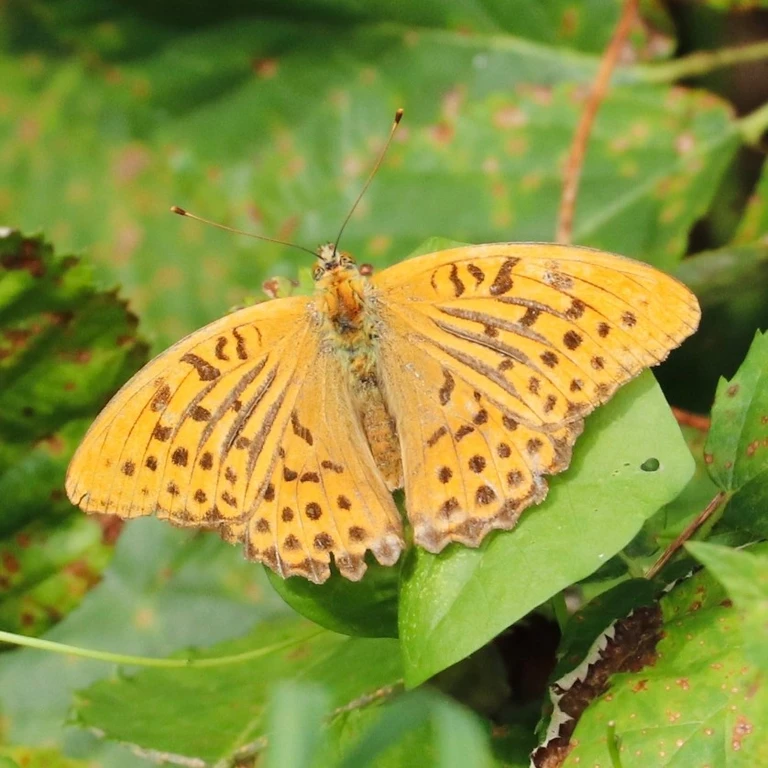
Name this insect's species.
Argynnis paphia
